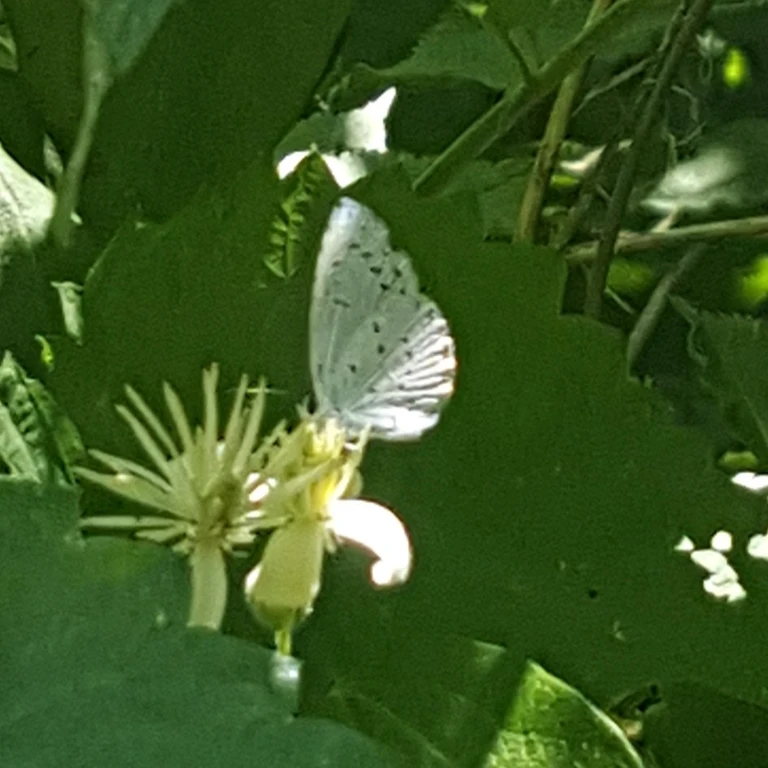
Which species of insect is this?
Celastrina argiolus
